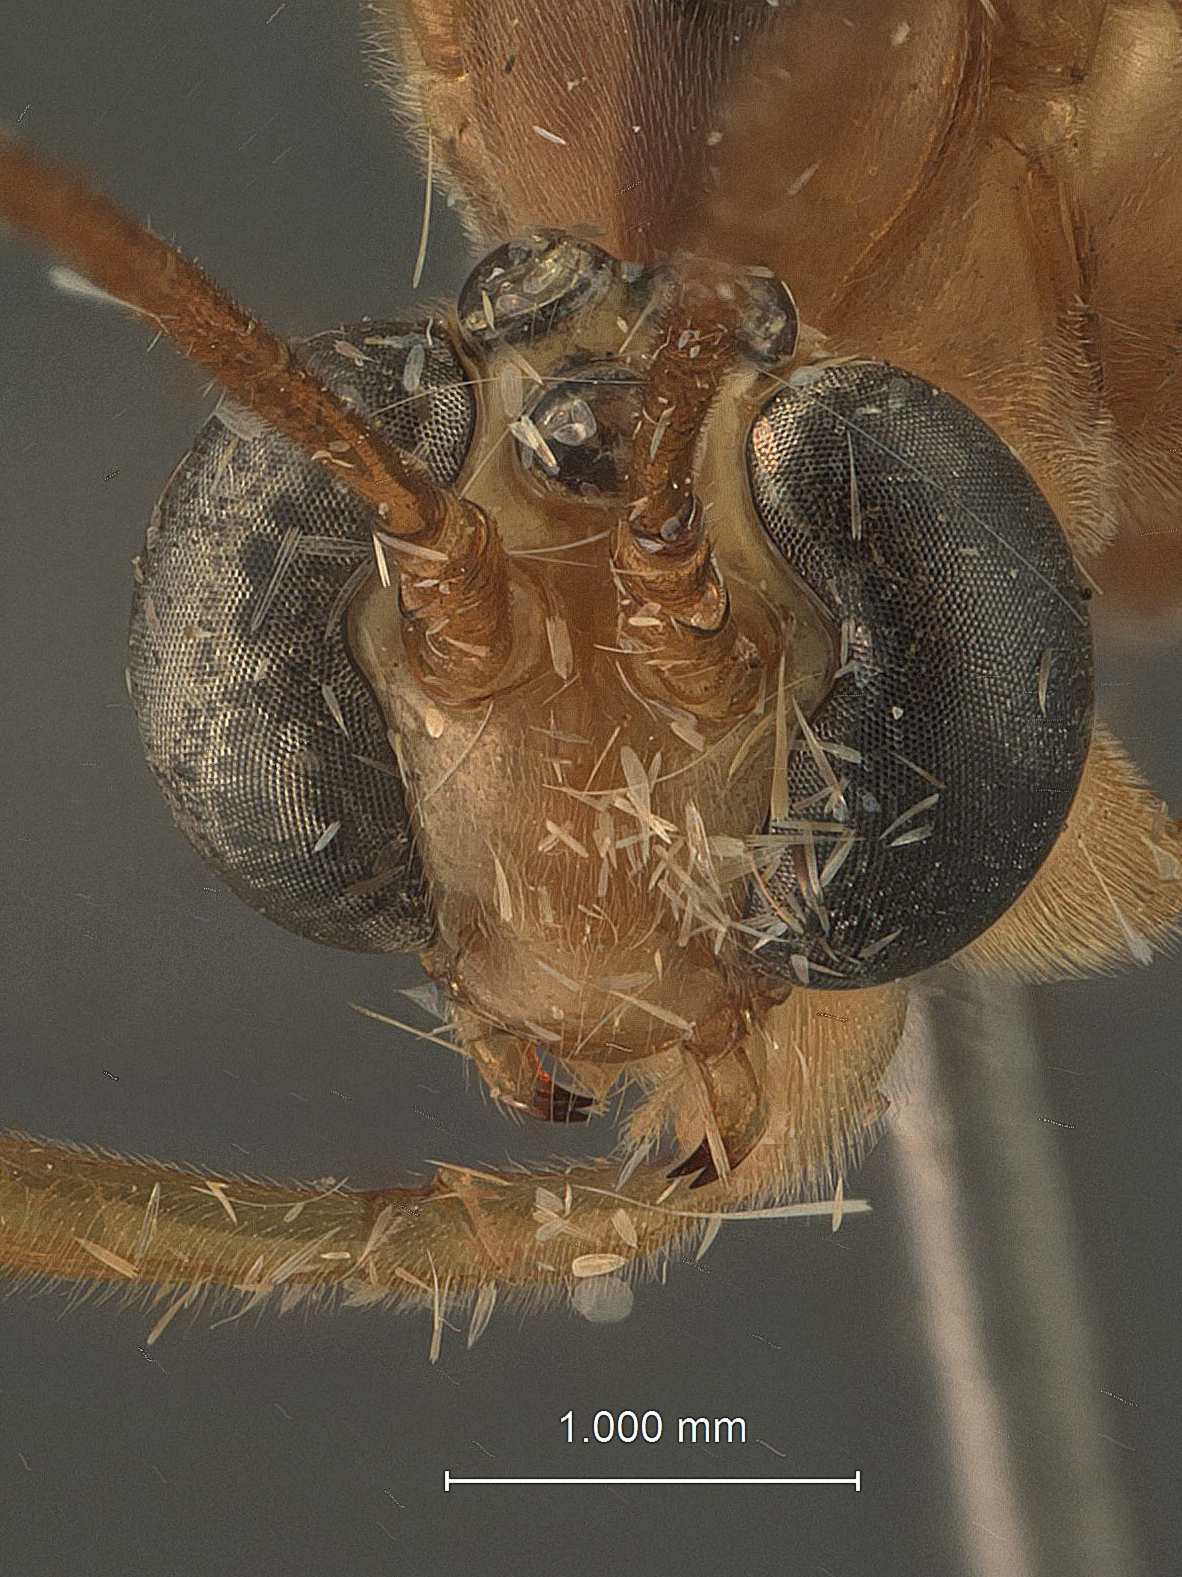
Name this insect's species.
Enicospilus helena
